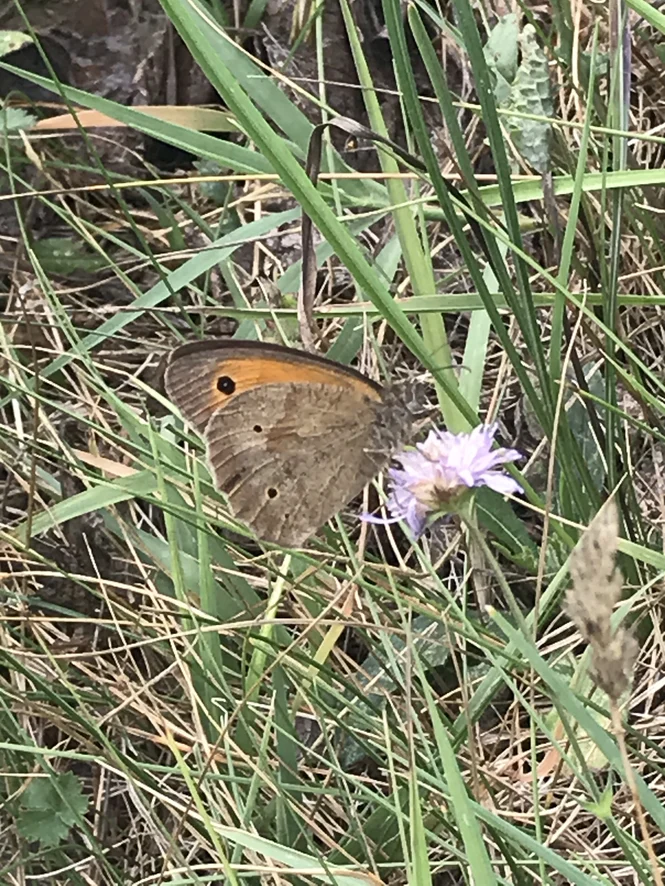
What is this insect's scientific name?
Maniola jurtina
